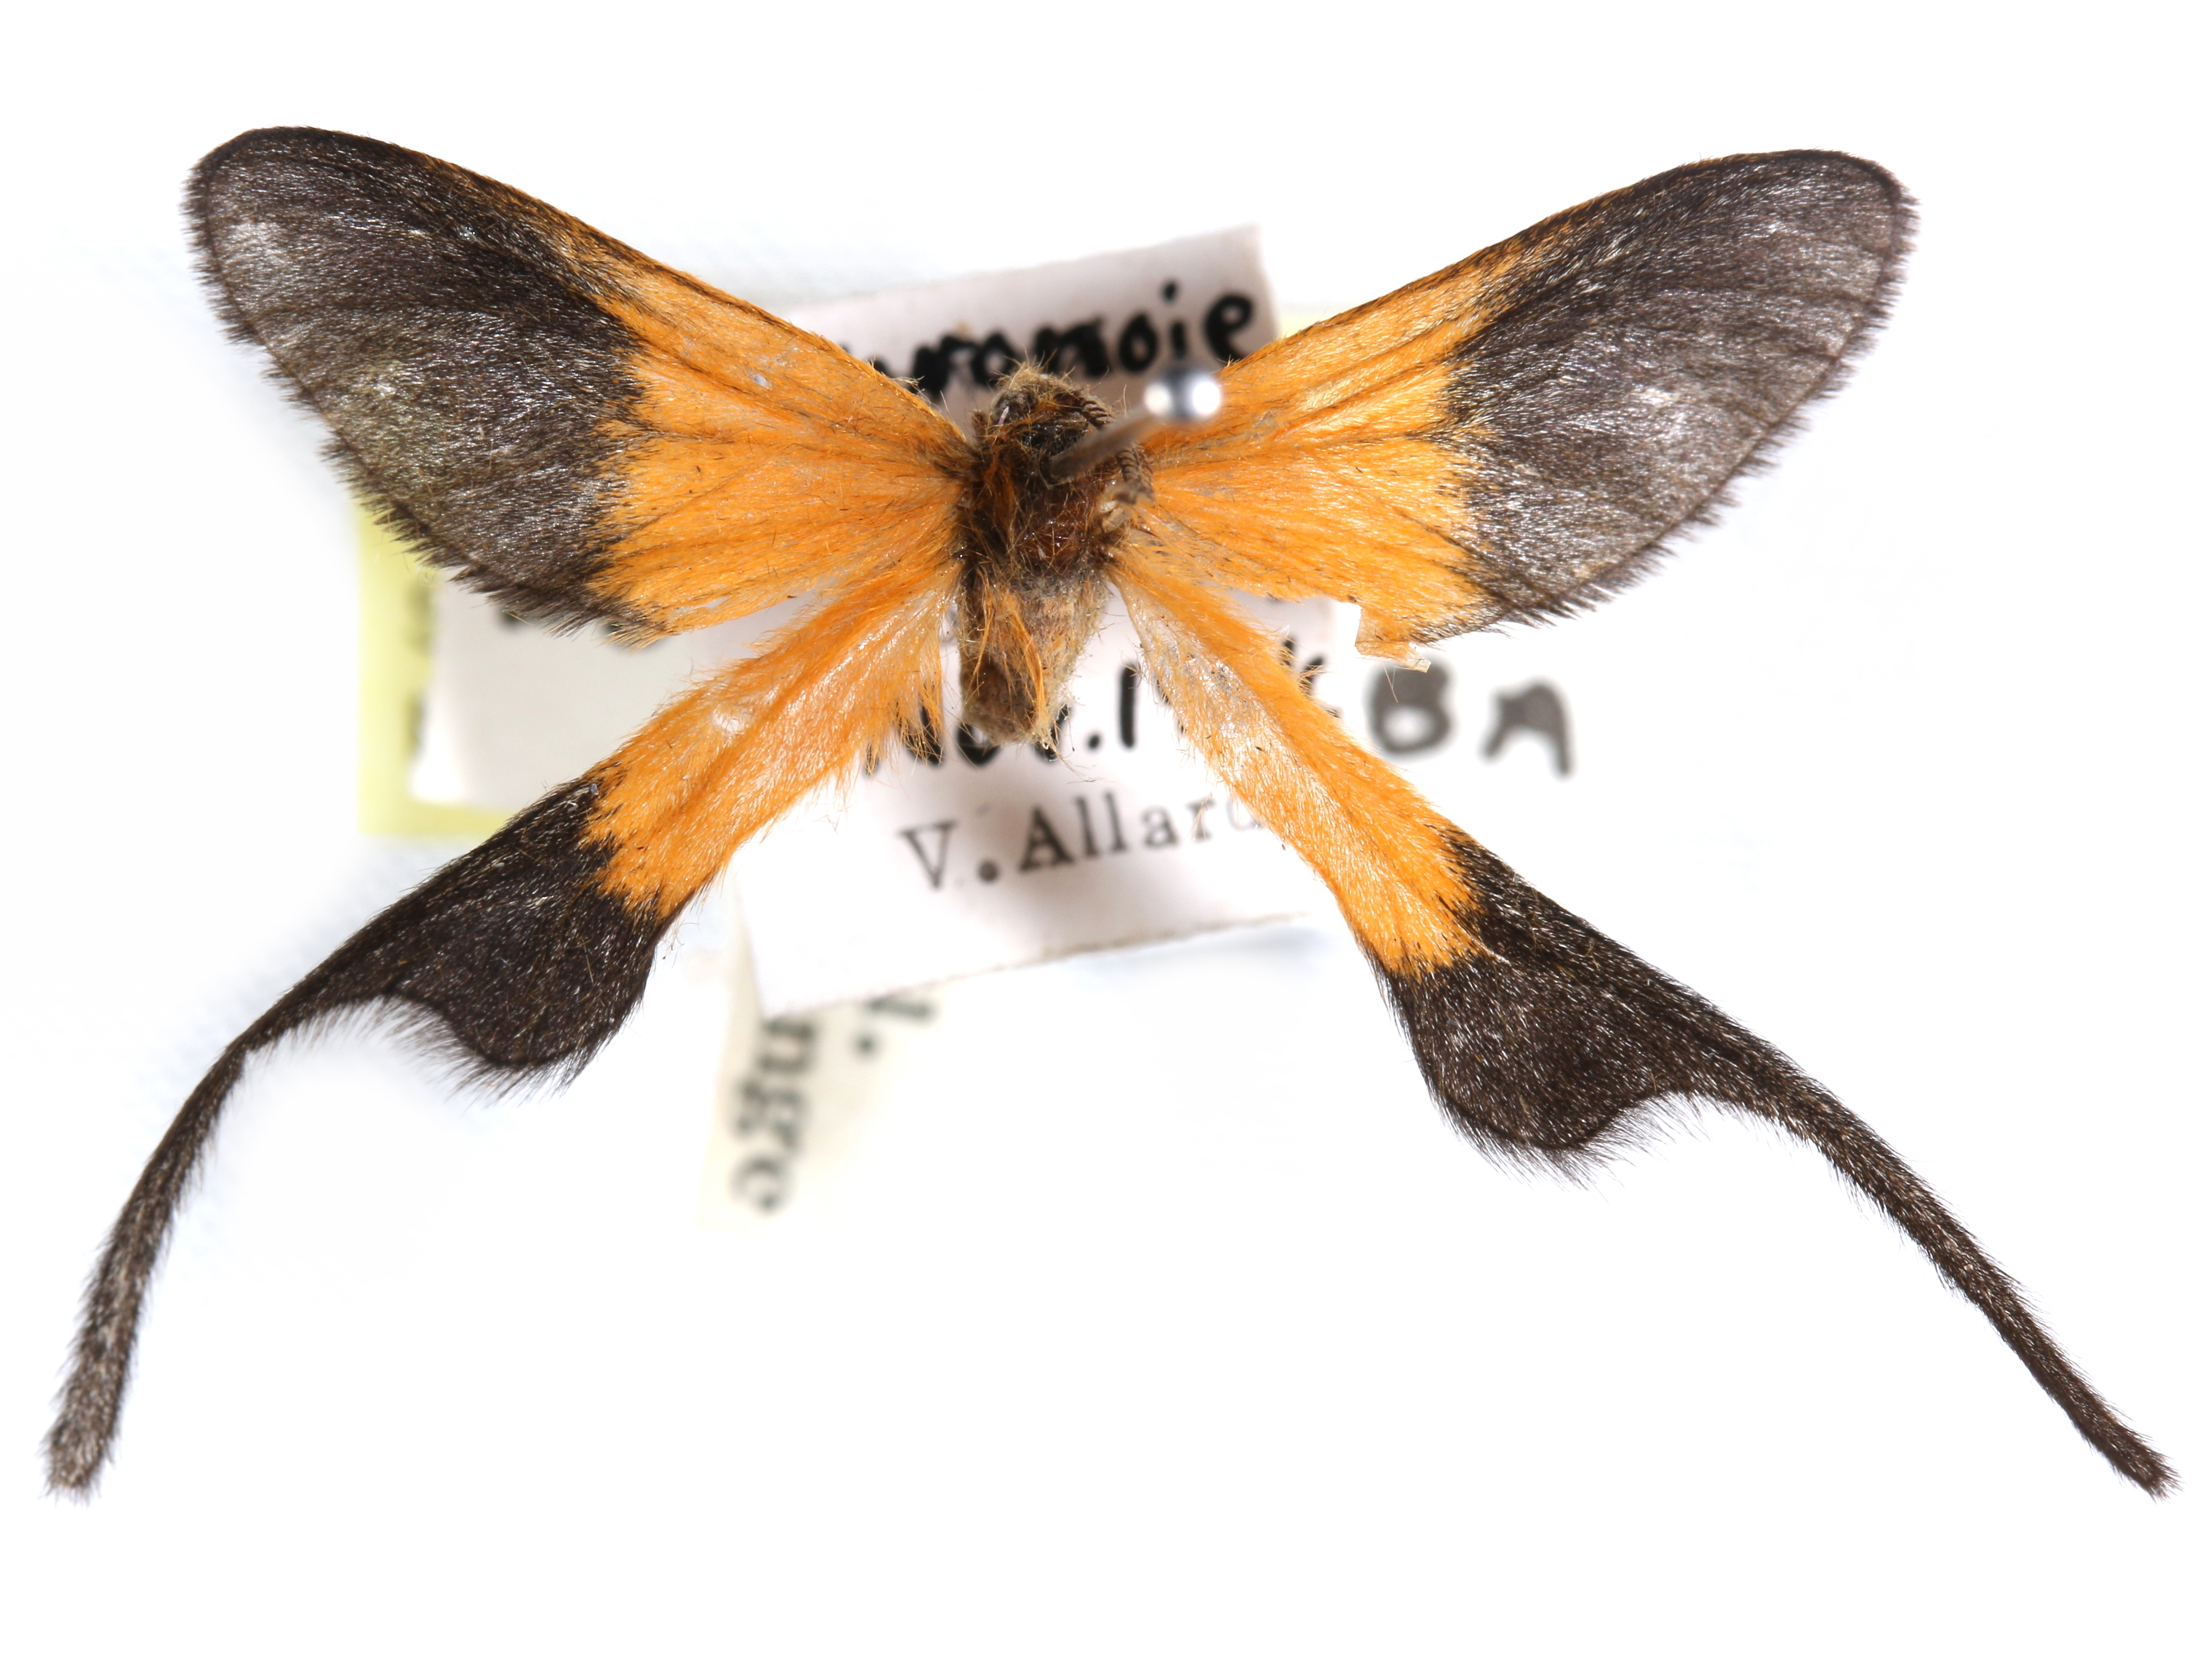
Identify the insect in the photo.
Semioptila dolicholoba
